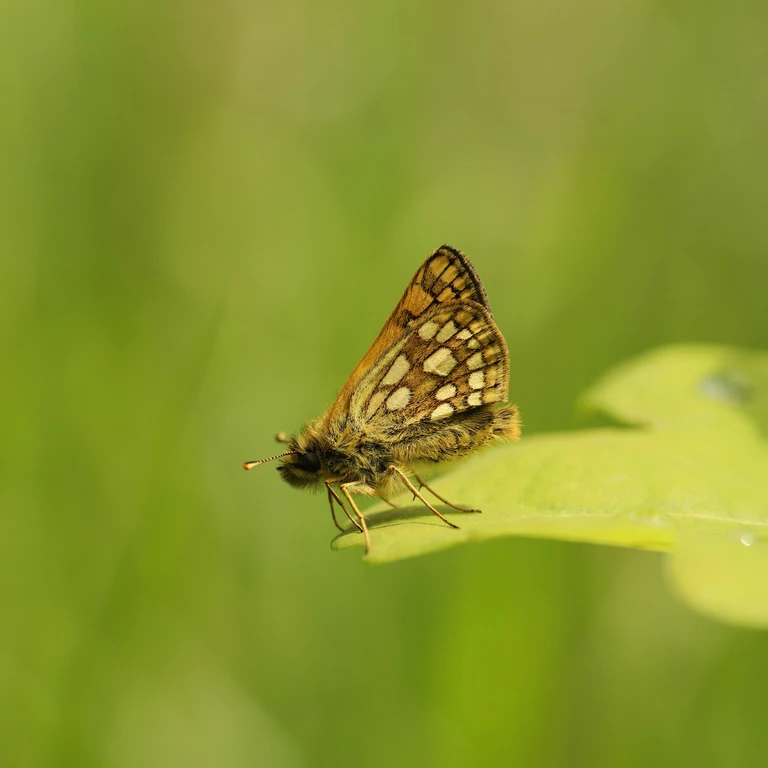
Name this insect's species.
Carterocephalus palaemon
